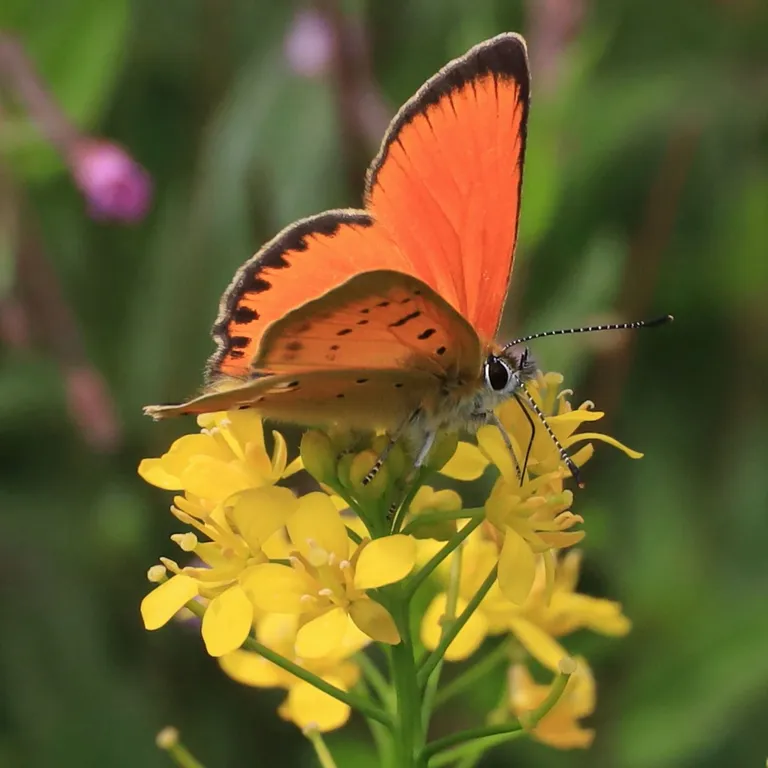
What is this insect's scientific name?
Lycaena virgaureae
